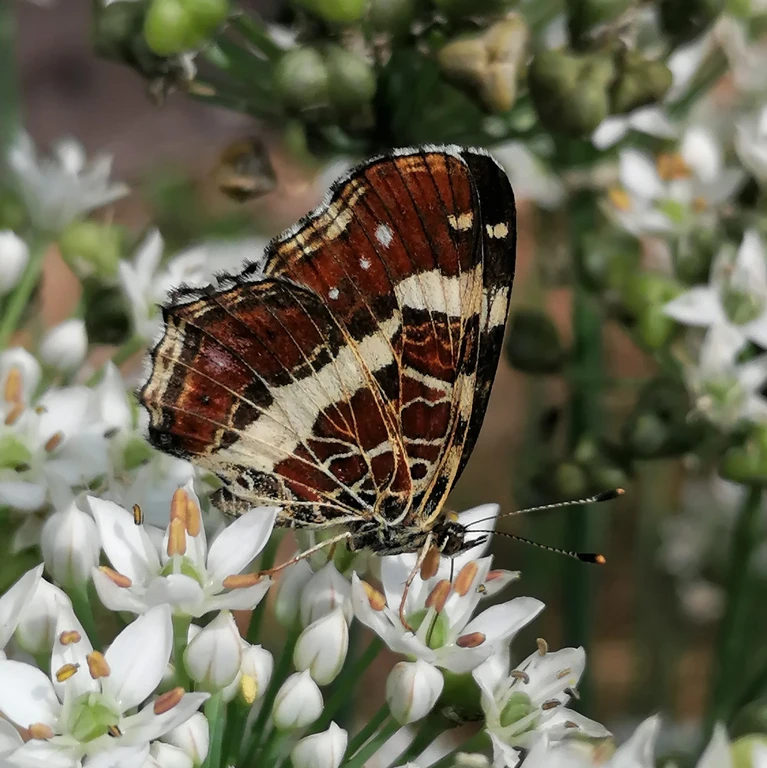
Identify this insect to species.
Araschnia levana
